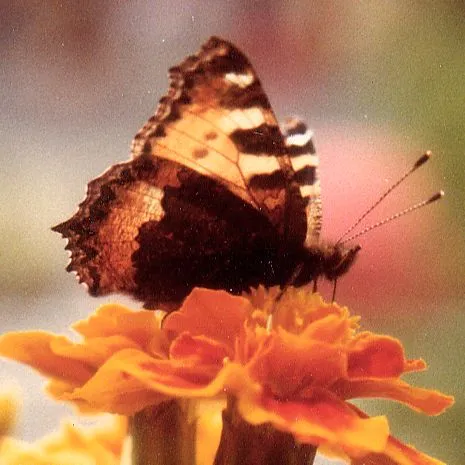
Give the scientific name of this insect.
Aglais urticae
